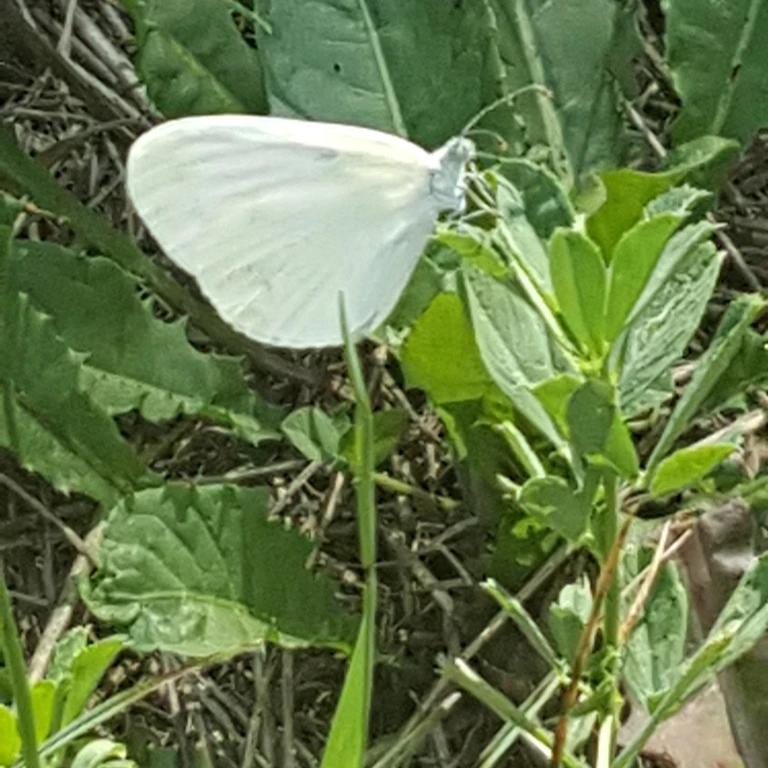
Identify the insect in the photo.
Leptidea sinapis/juvernica
